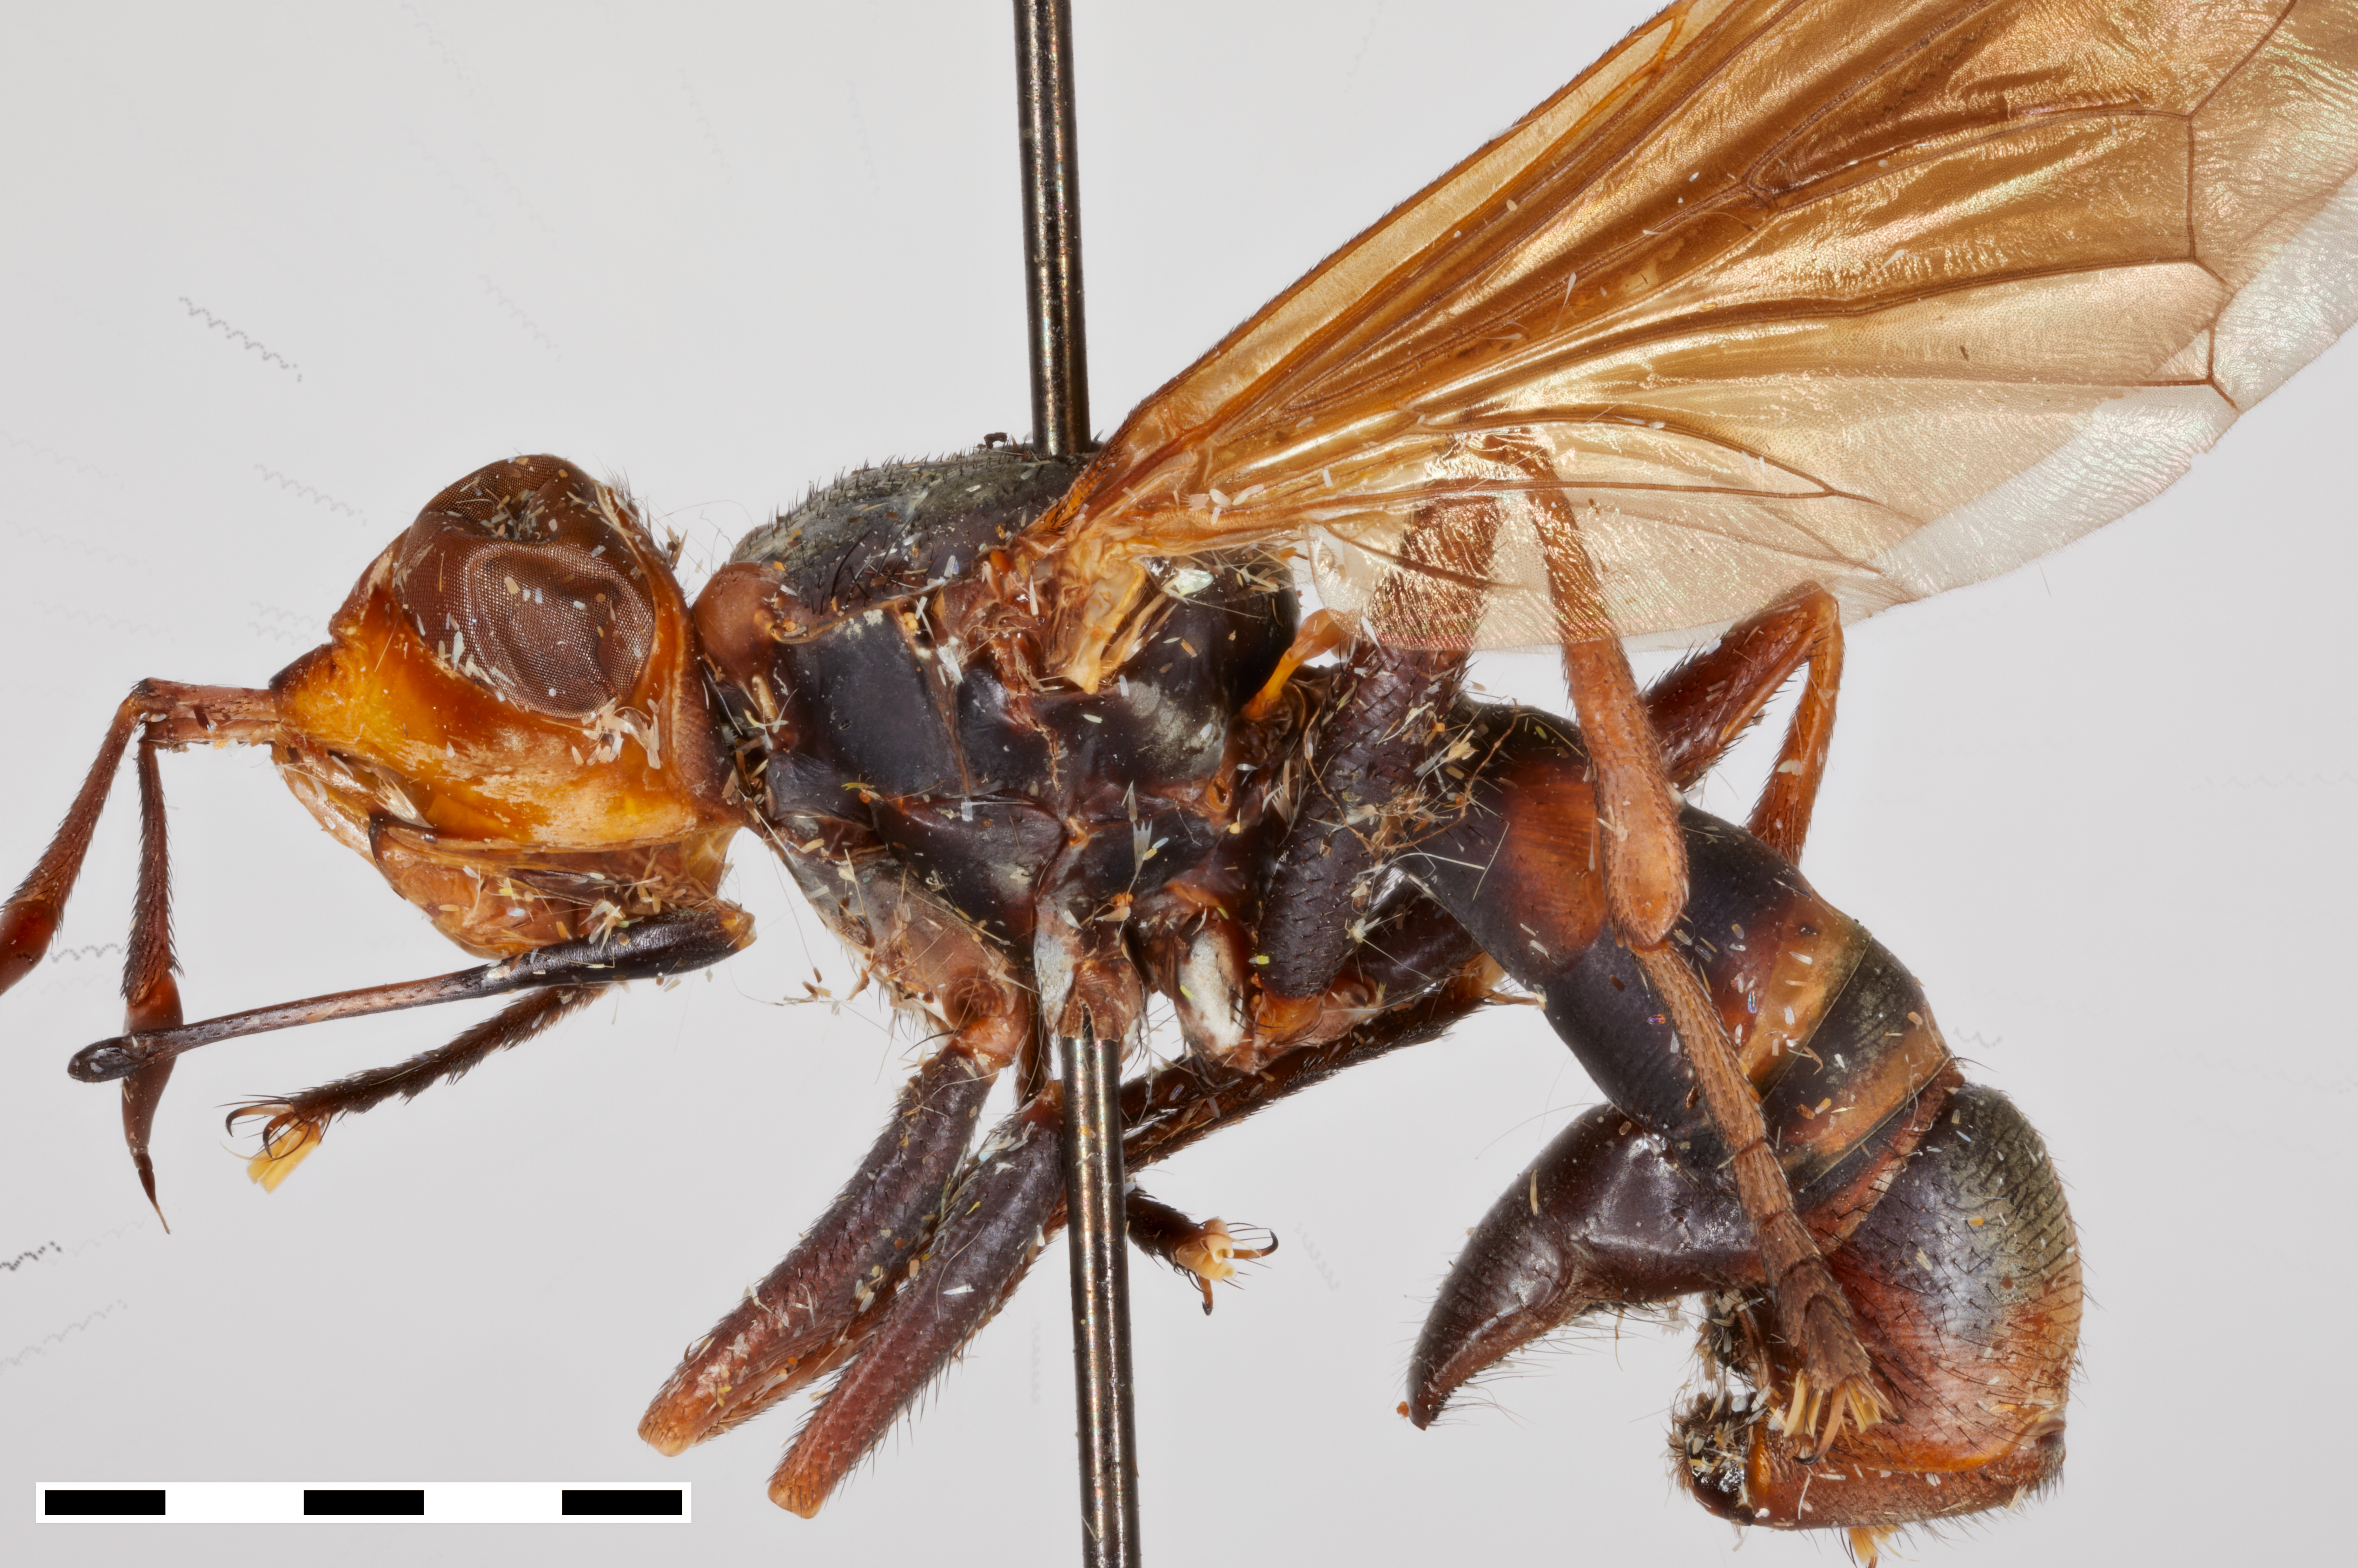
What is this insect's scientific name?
Conops thecus
